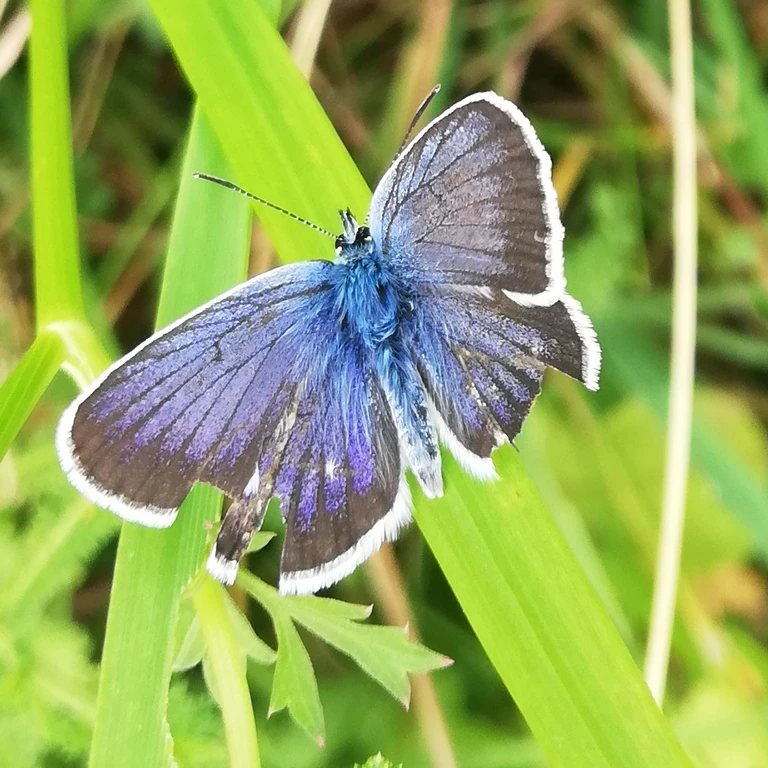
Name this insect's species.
Plebejus argus
